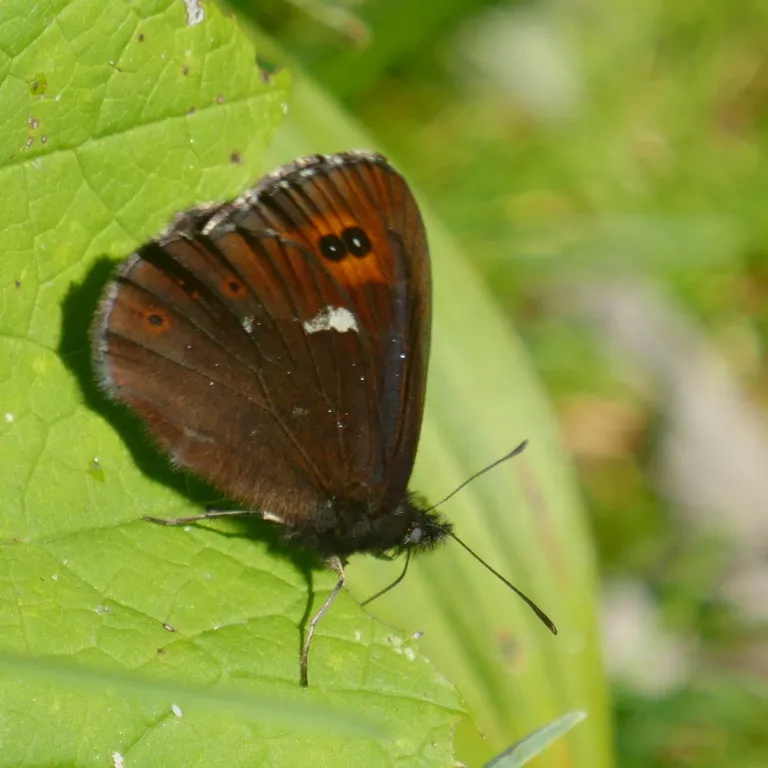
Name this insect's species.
Erebia ligea
